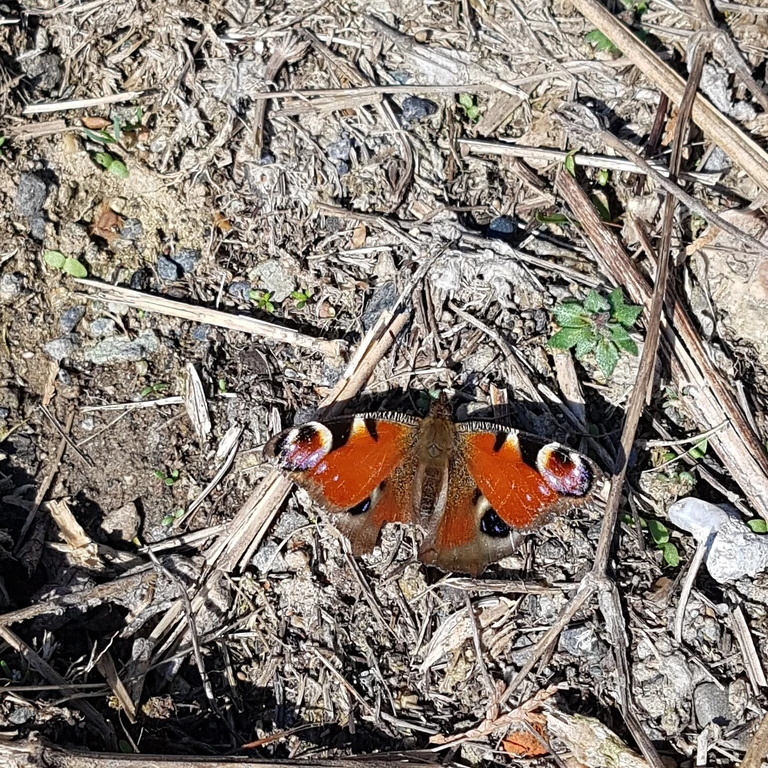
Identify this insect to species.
Aglais io
